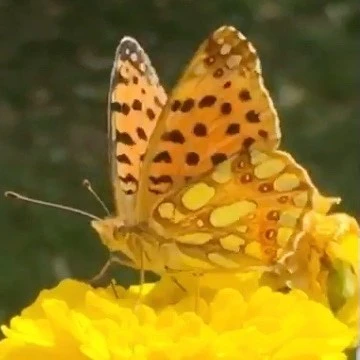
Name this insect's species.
Issoria lathonia
